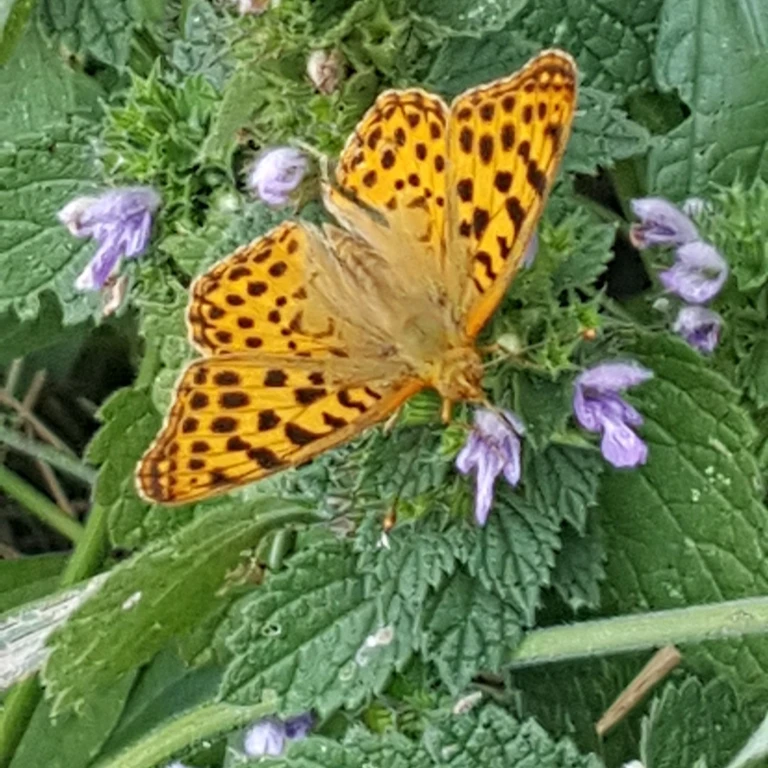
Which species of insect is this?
Issoria lathonia
